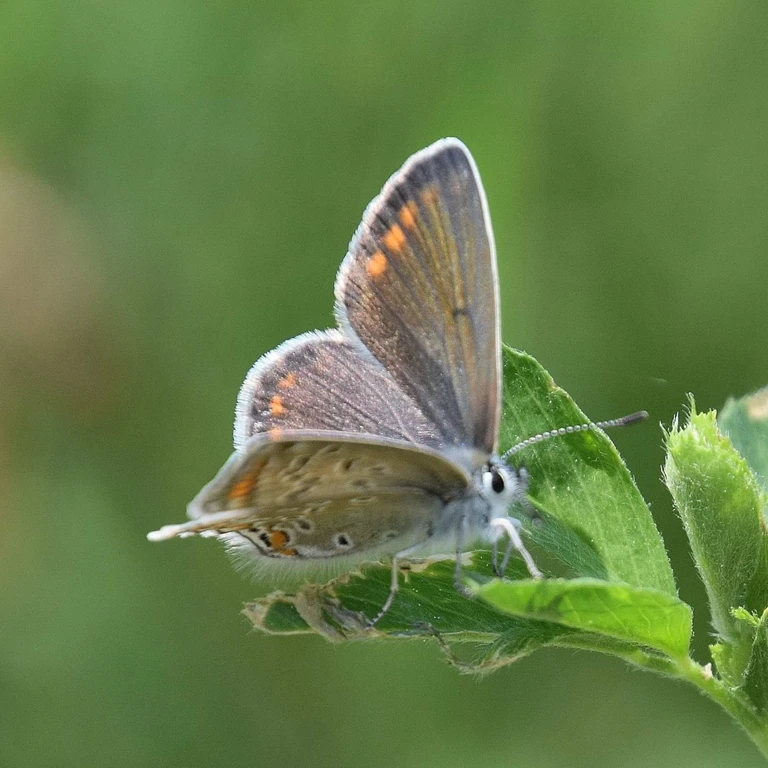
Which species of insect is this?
Polyommatus icarus
